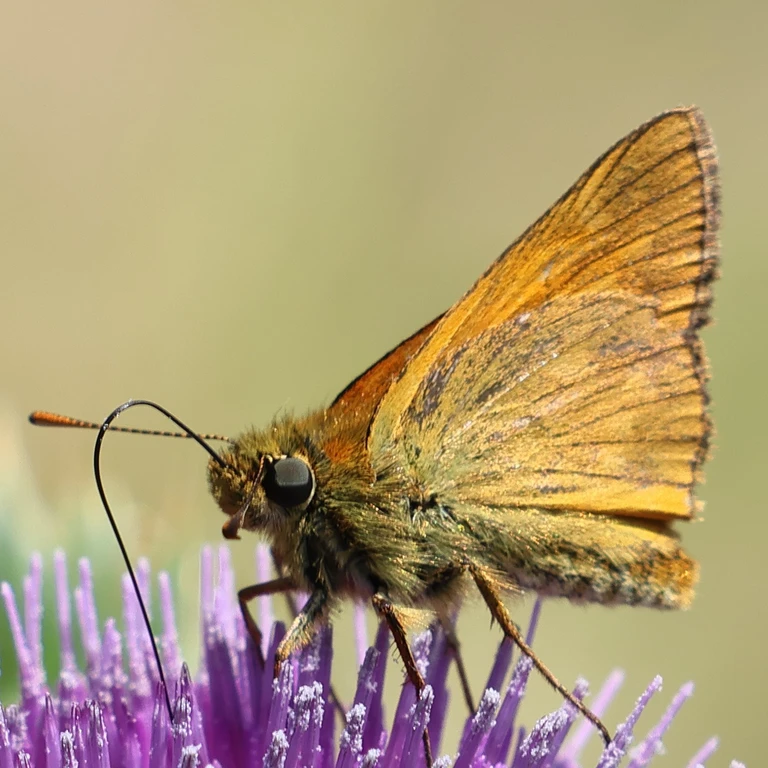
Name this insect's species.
Ochlodes sylvanus (also Ochlodes venata)
